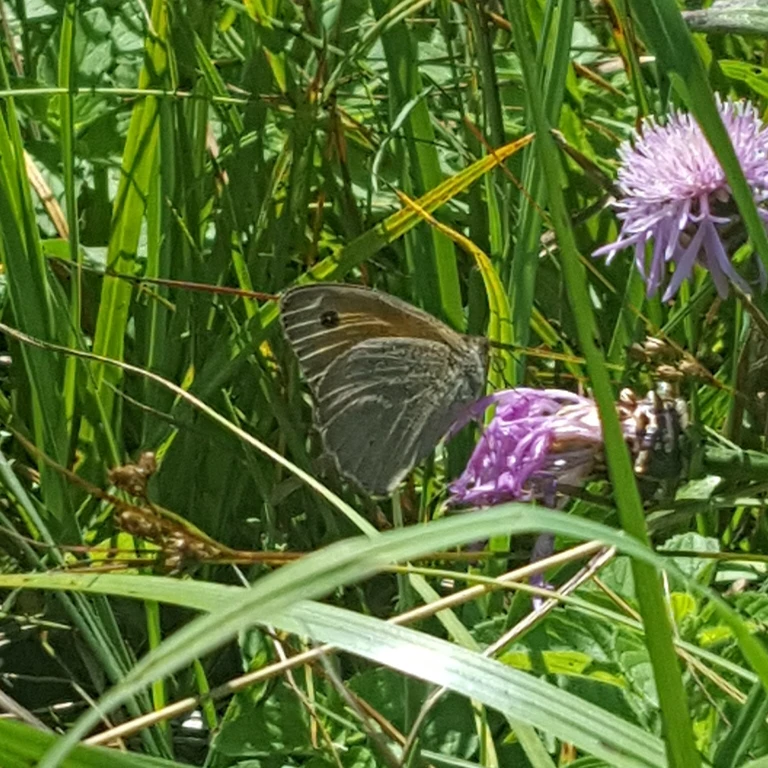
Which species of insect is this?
Maniola jurtina
